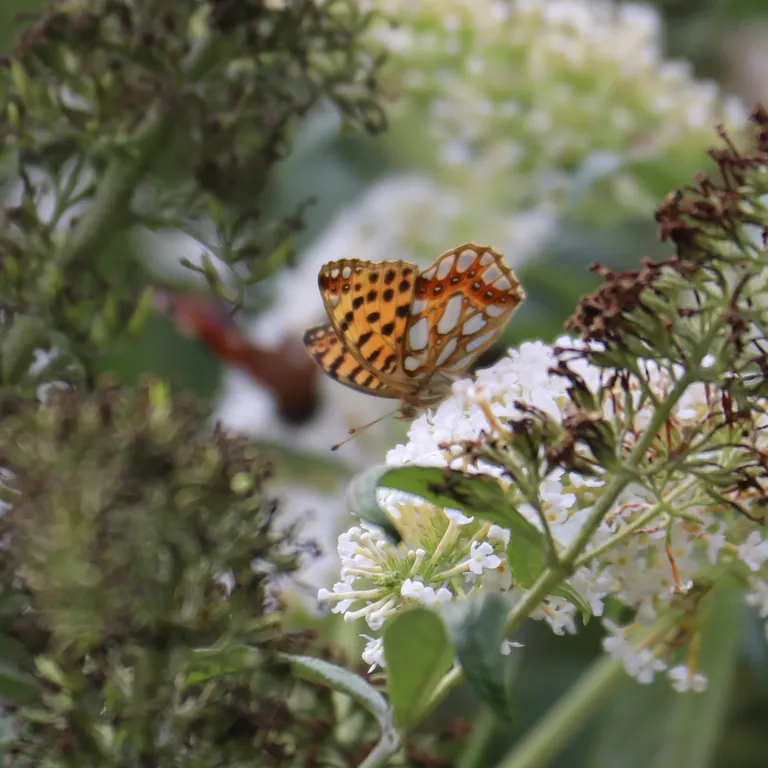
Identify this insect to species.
Issoria lathonia
